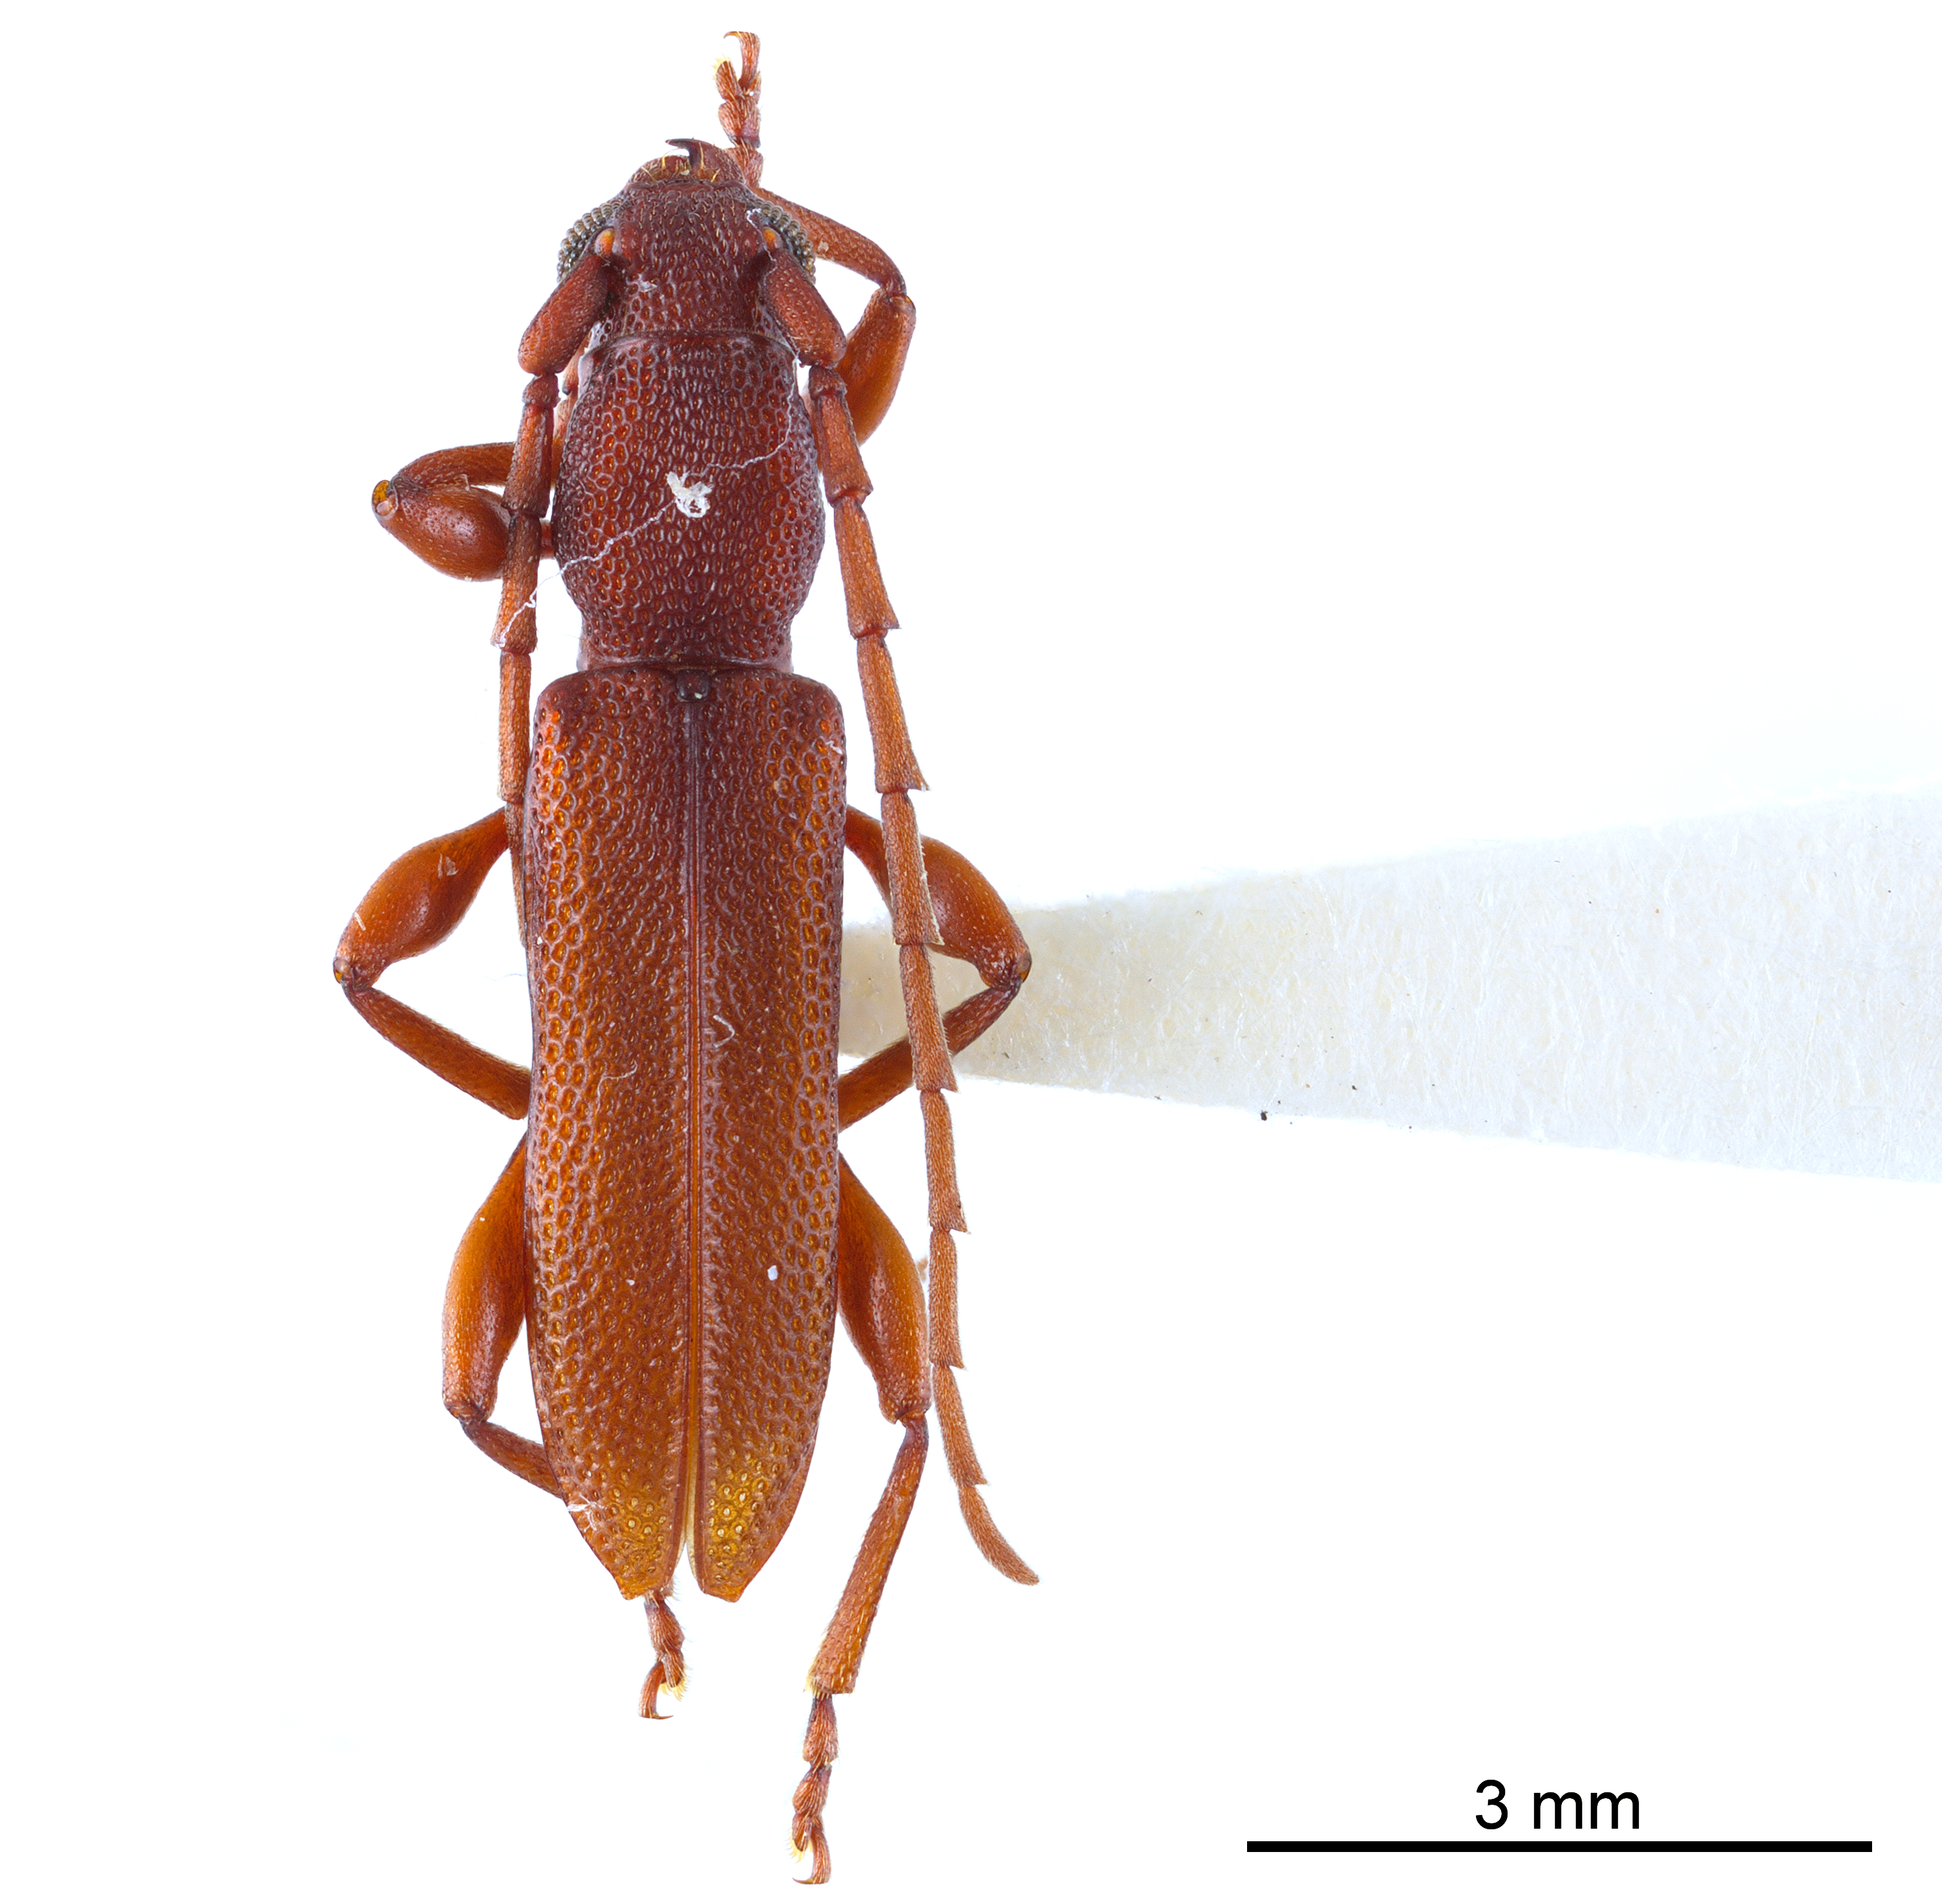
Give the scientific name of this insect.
Coscinedes gracilis
